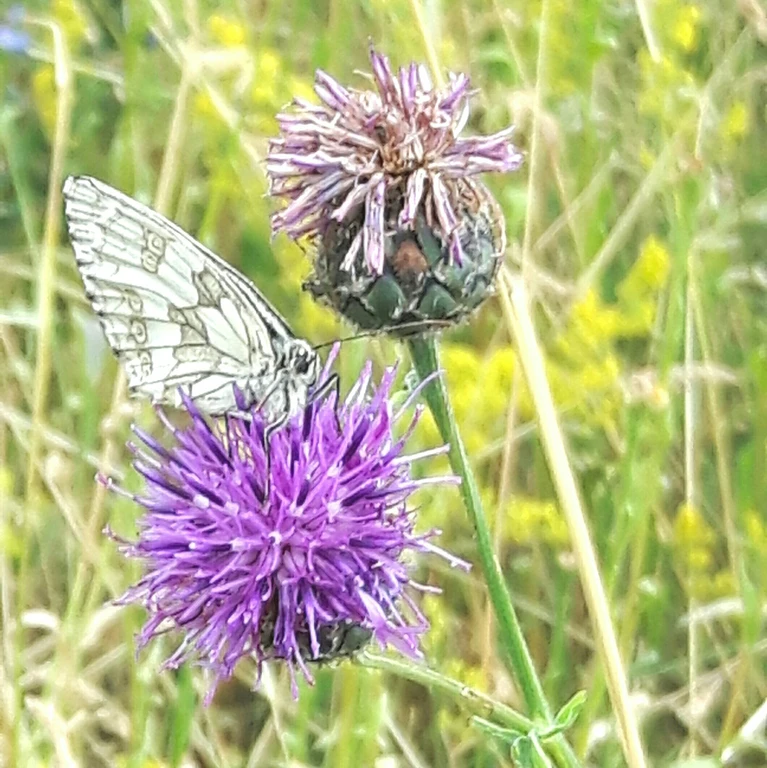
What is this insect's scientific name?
Melanargia galathea
